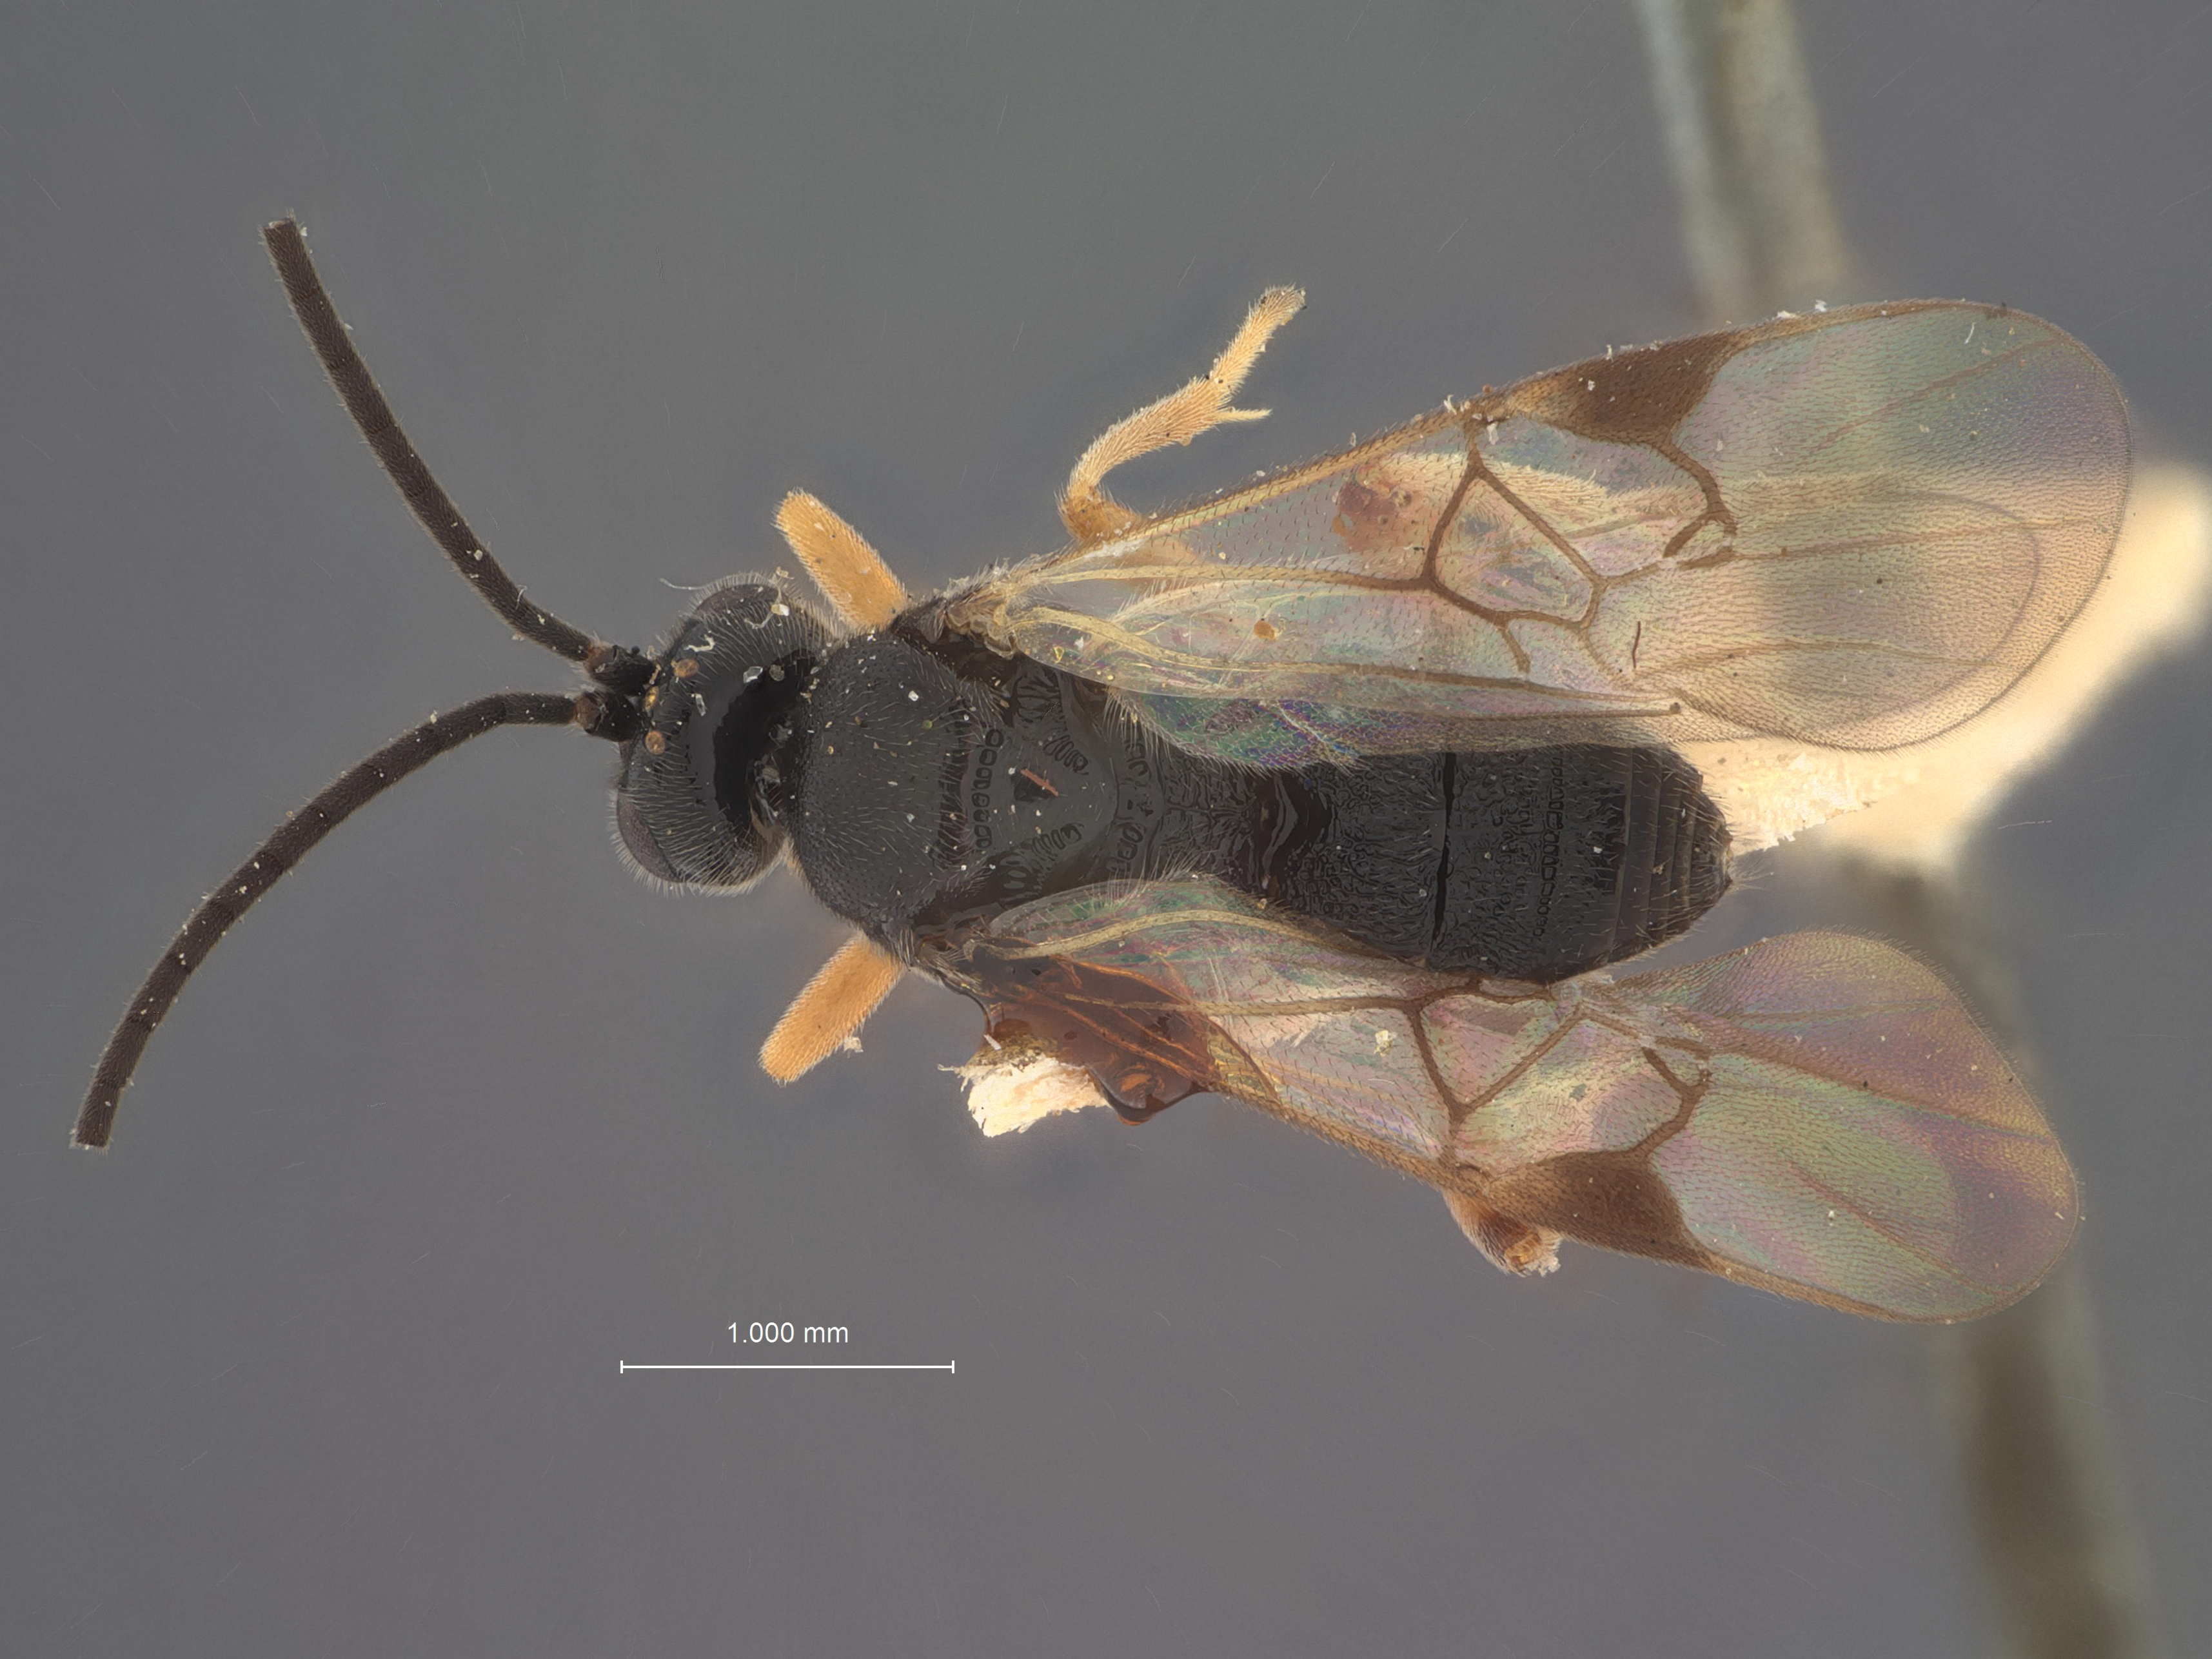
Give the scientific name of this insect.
Microgaster phthorimaeae
